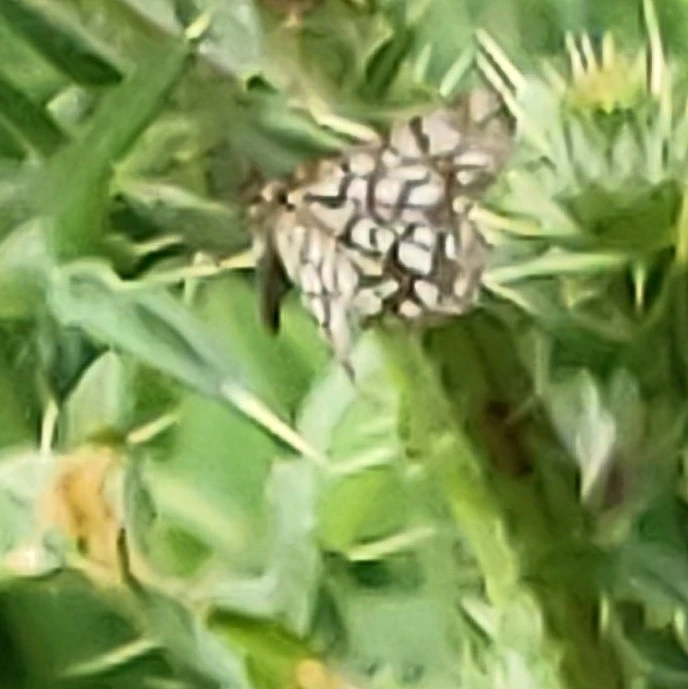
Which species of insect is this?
Chiasmia clathrata
